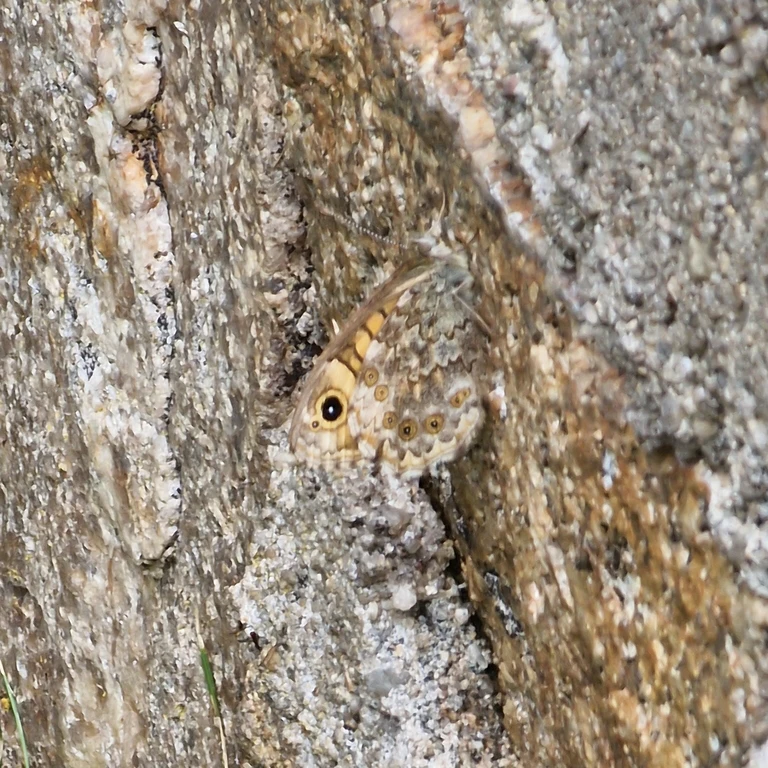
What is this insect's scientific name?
Lasiommata megera (also Pararge megera)
